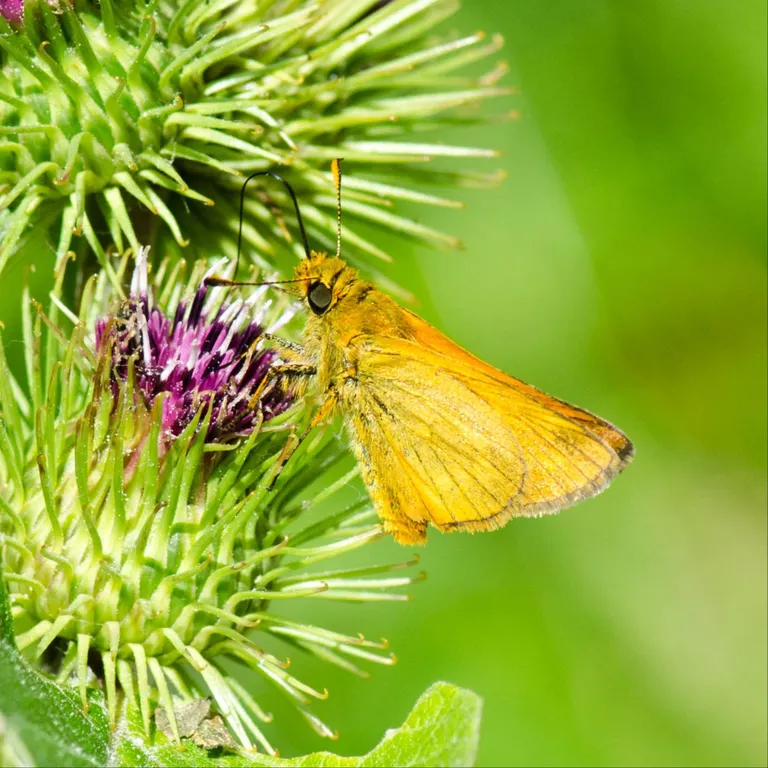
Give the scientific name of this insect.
Ochlodes sylvanus (also Ochlodes venata)
